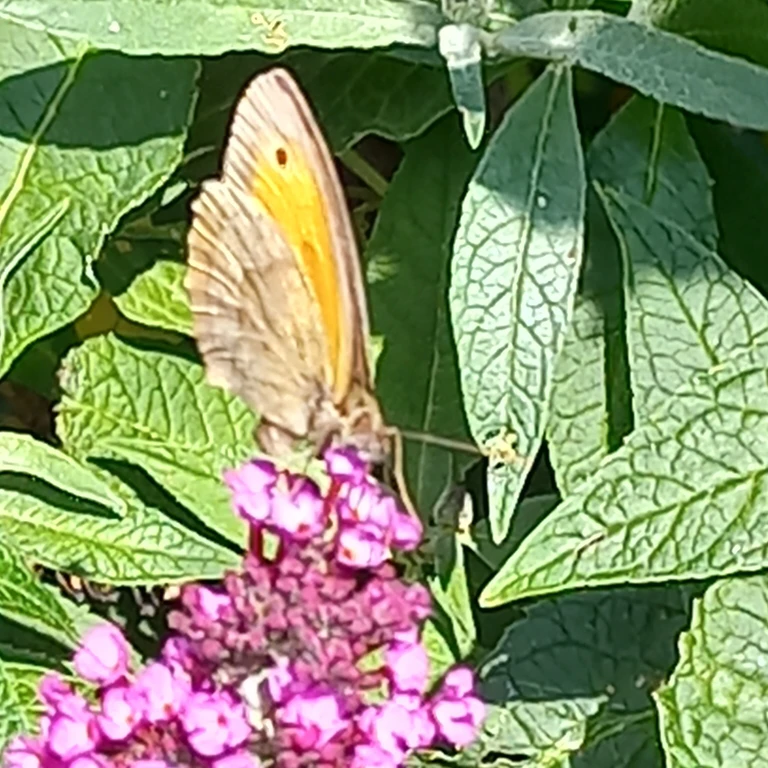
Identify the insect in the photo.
Maniola jurtina
